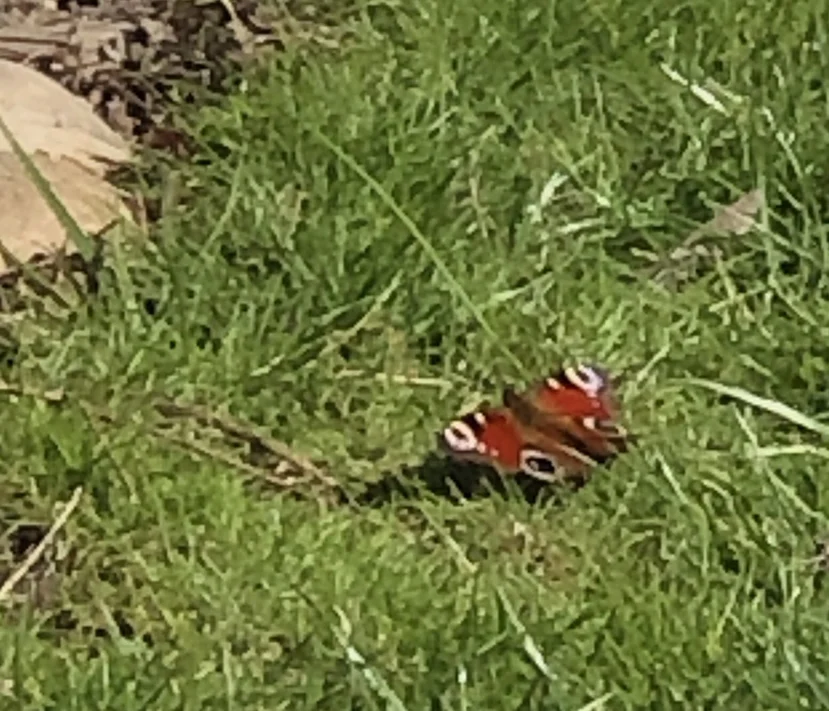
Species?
Aglais io
